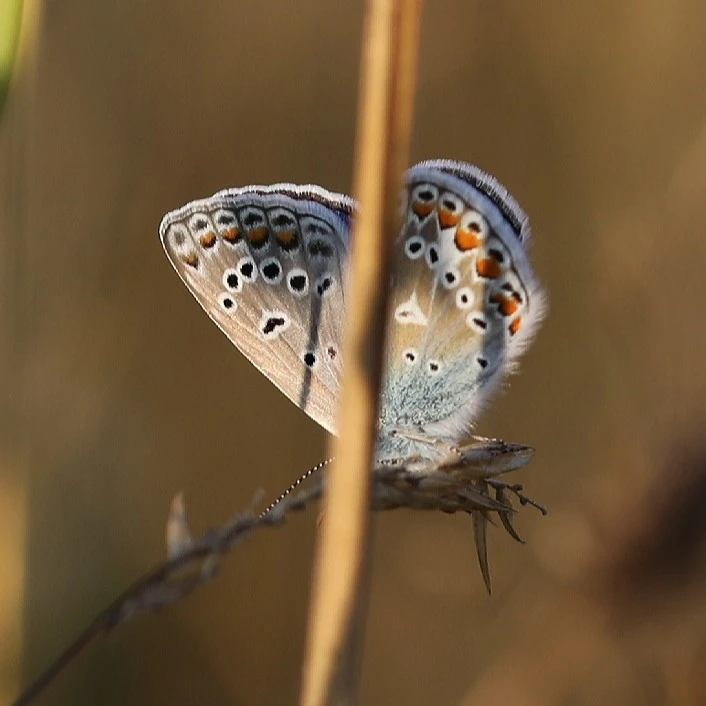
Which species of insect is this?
Polyommatus icarus
